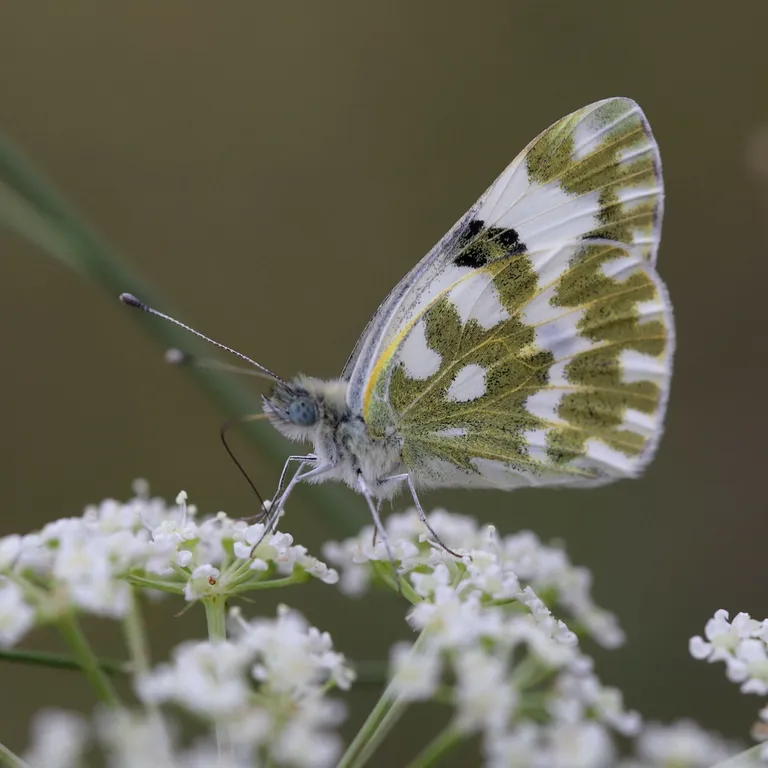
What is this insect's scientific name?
Pontia edusa
